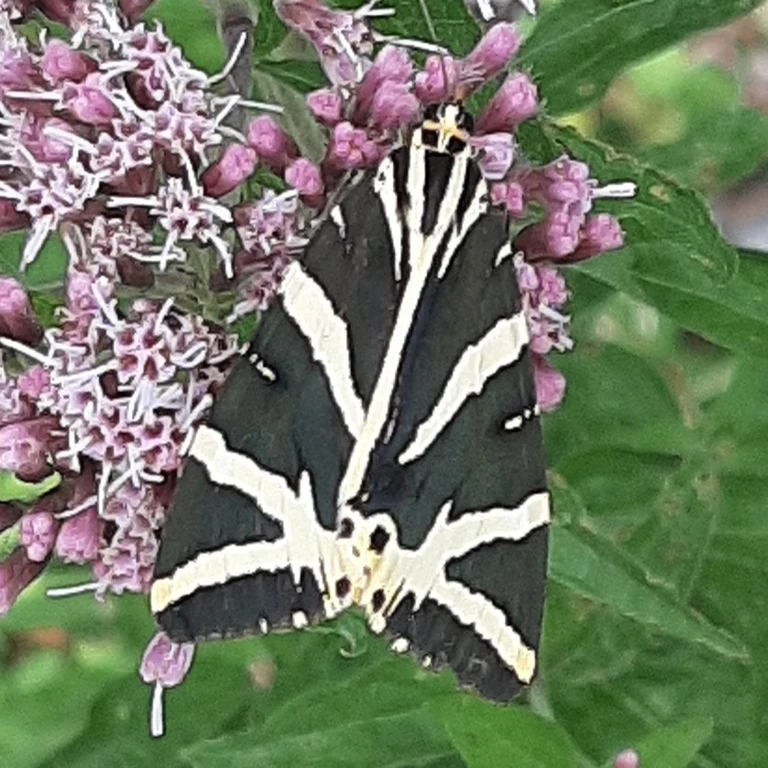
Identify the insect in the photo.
Euplagia quadripunctaria
